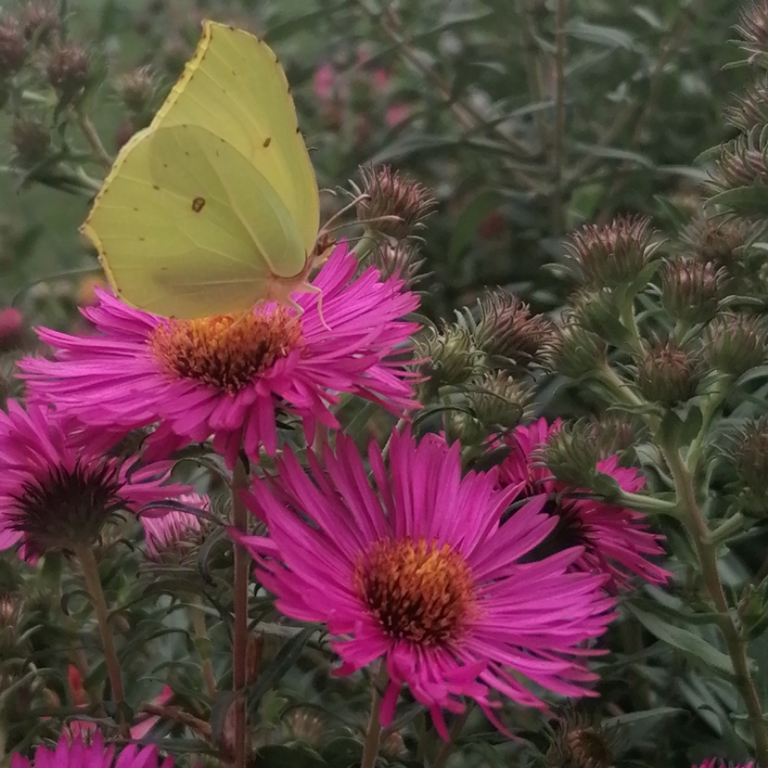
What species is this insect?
Gonepteryx rhamni
